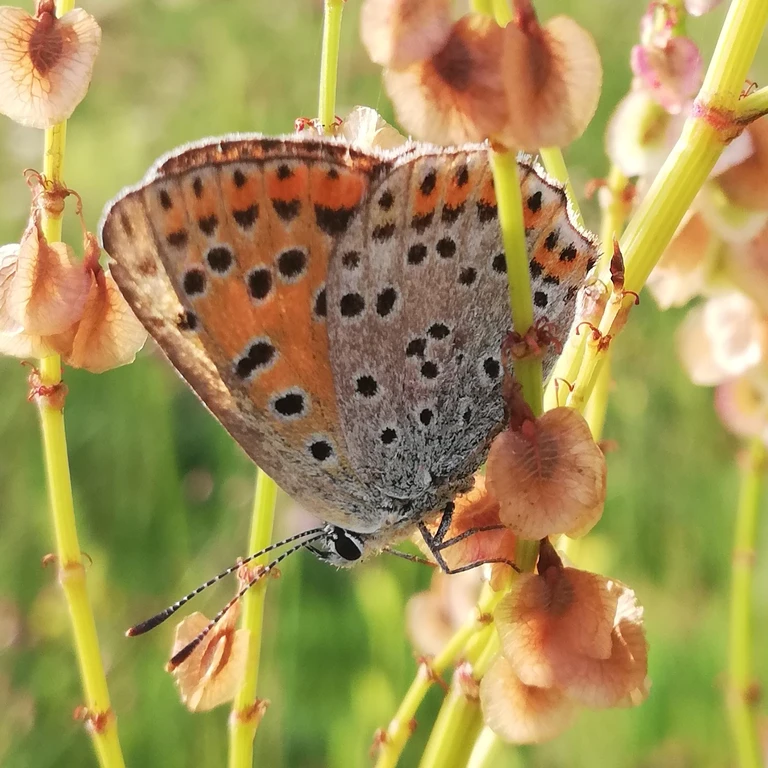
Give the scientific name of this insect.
Lycaena tityrus (also Loweia tityrus)
